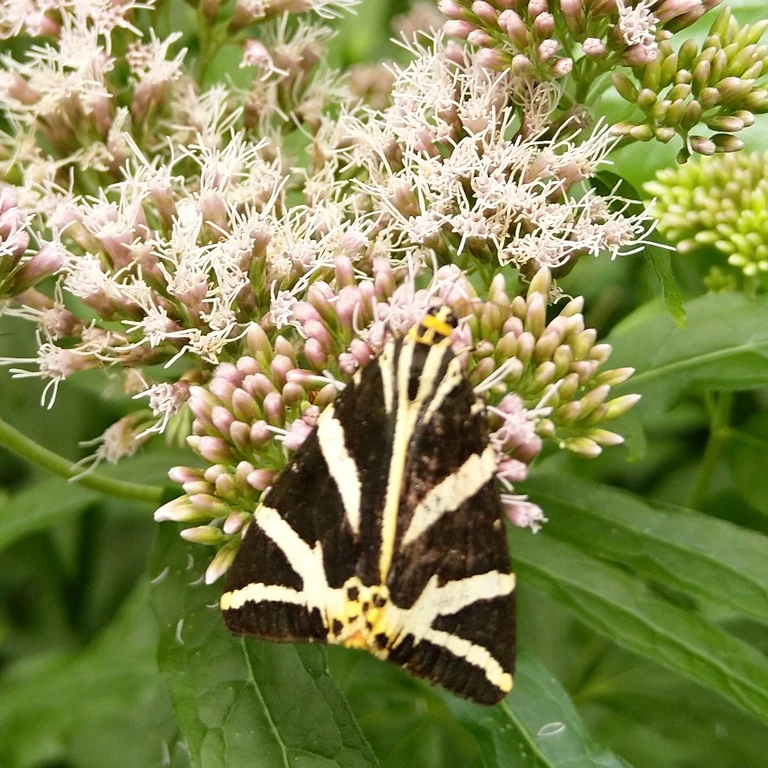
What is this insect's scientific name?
Euplagia quadripunctaria
